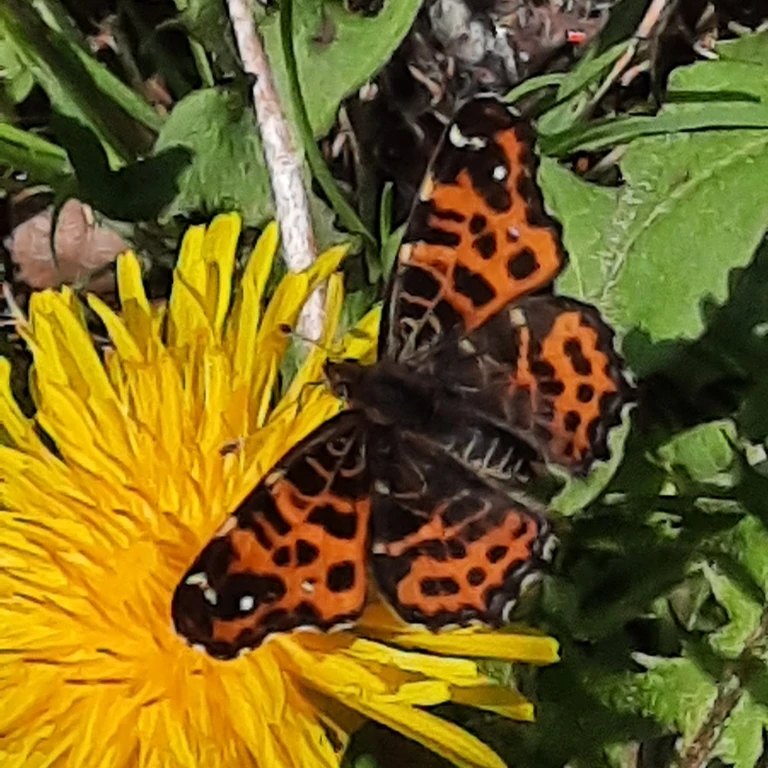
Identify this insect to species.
Araschnia levana
